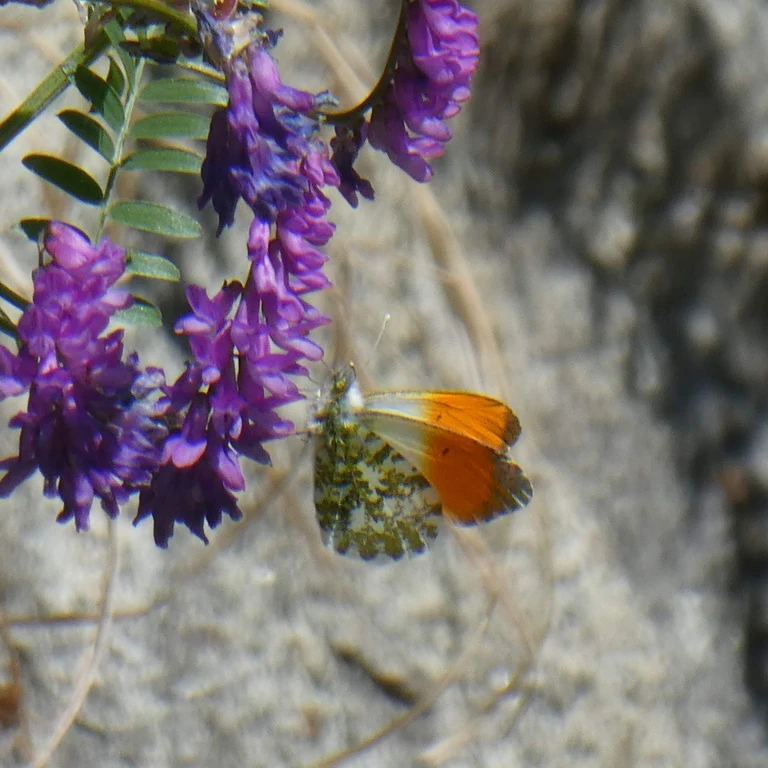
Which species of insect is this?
Anthocharis cardamines
